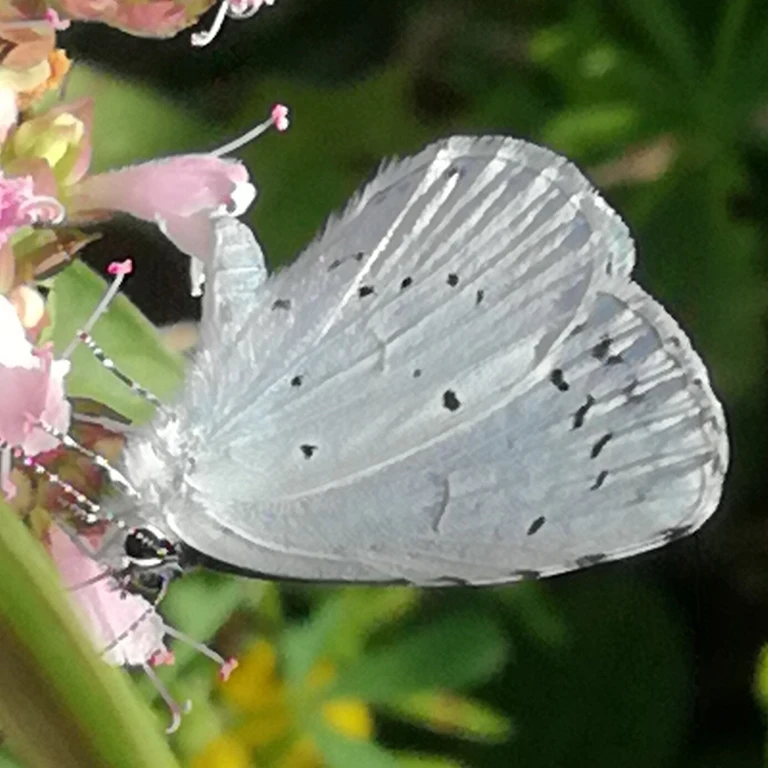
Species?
Celastrina argiolus
